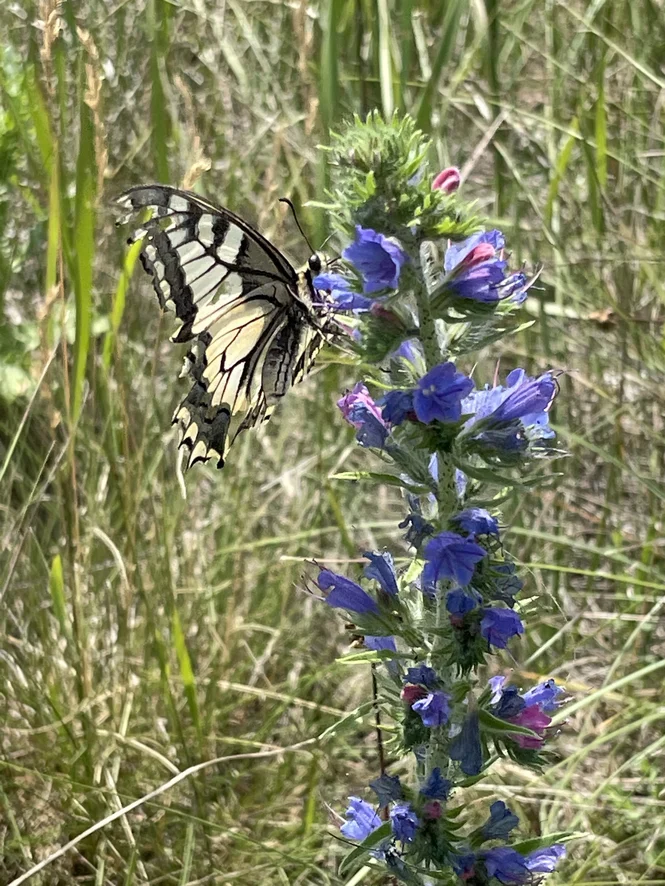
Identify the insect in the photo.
Papilio machaon
